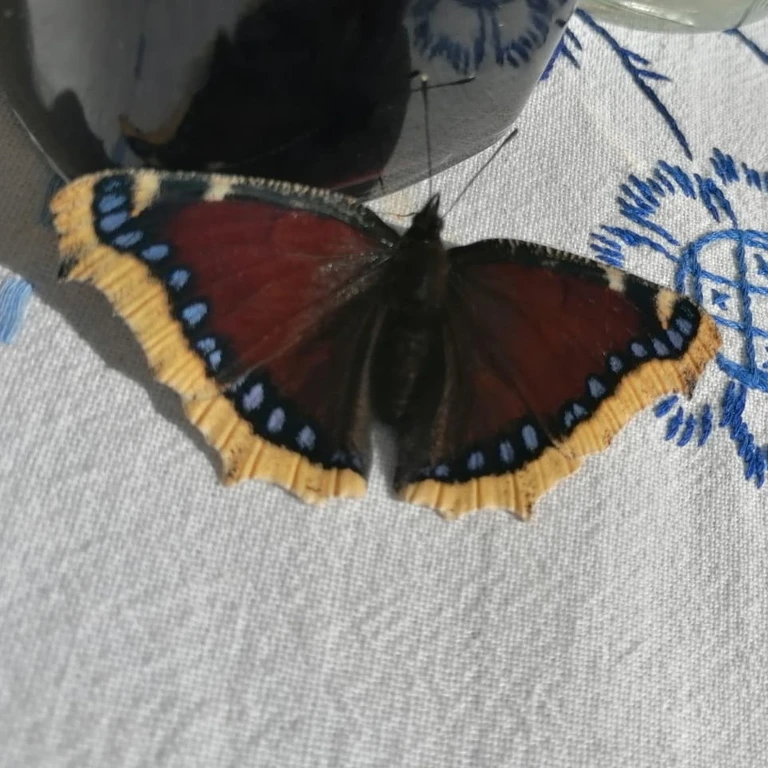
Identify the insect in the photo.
Nymphalis antiopa
